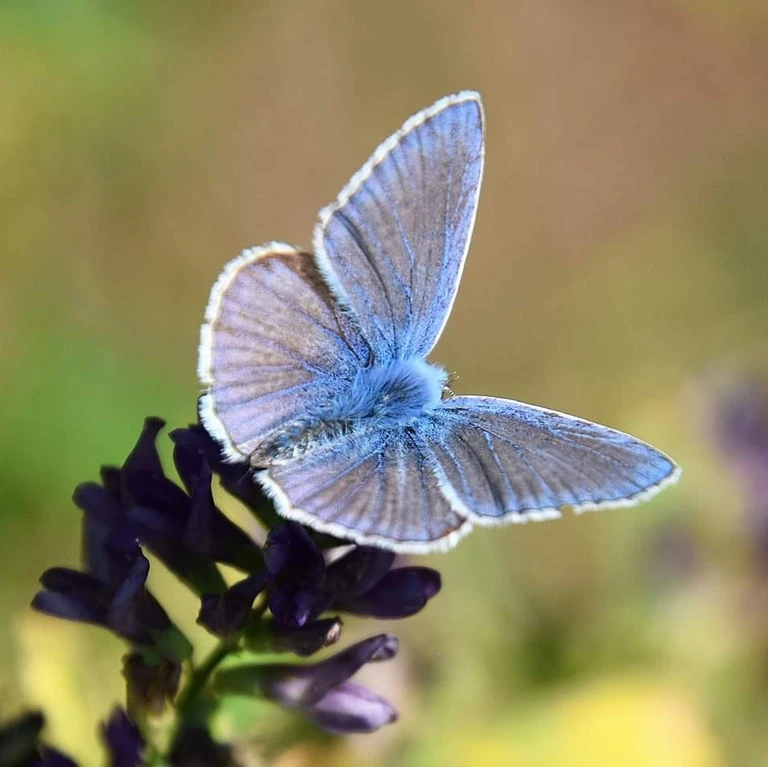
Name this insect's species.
Polyommatus icarus
